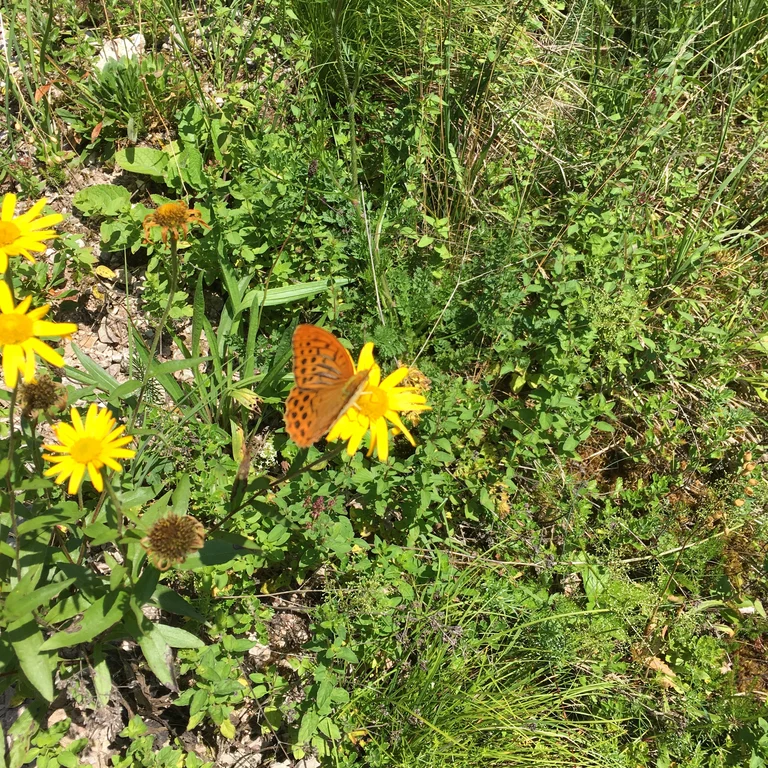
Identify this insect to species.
Argynnis paphia
